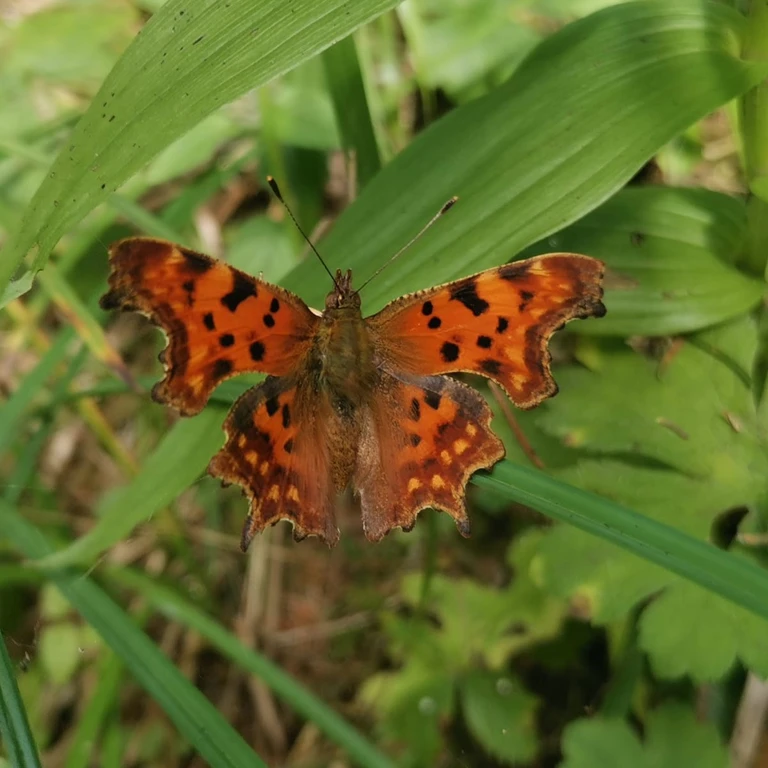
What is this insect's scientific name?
Polygonia c-album
